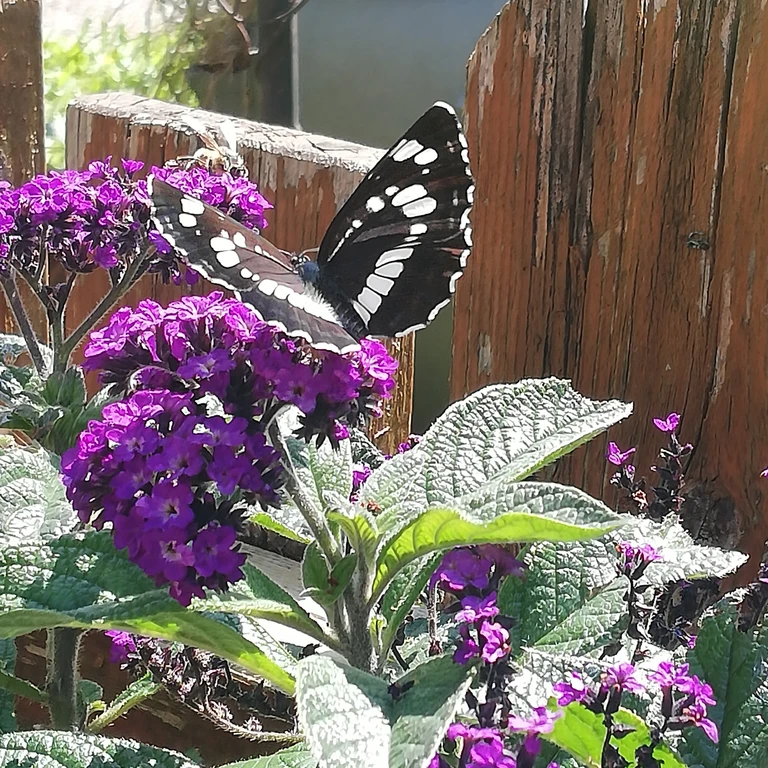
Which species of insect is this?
Neptis rivularis
